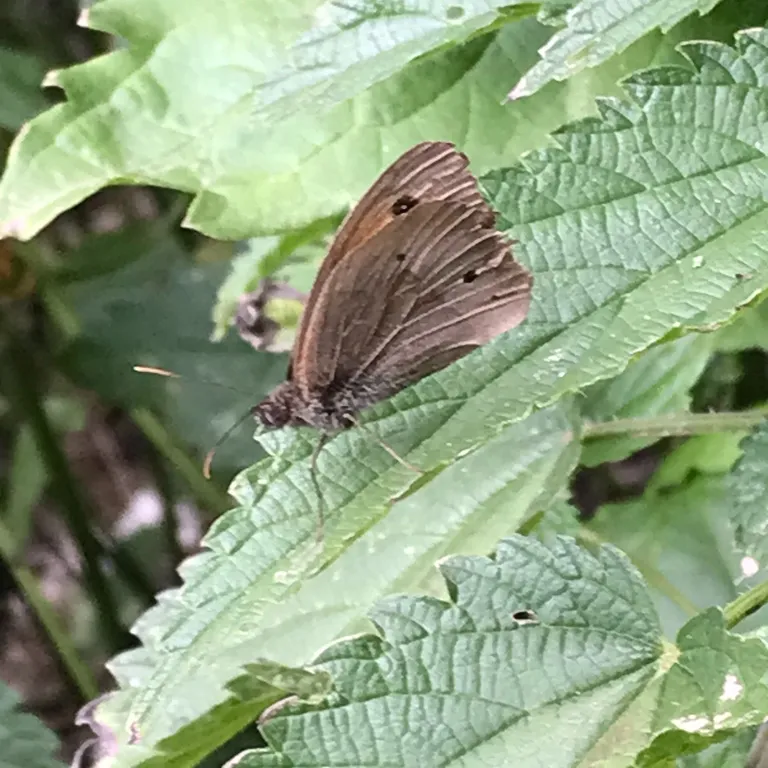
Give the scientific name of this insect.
Maniola jurtina
